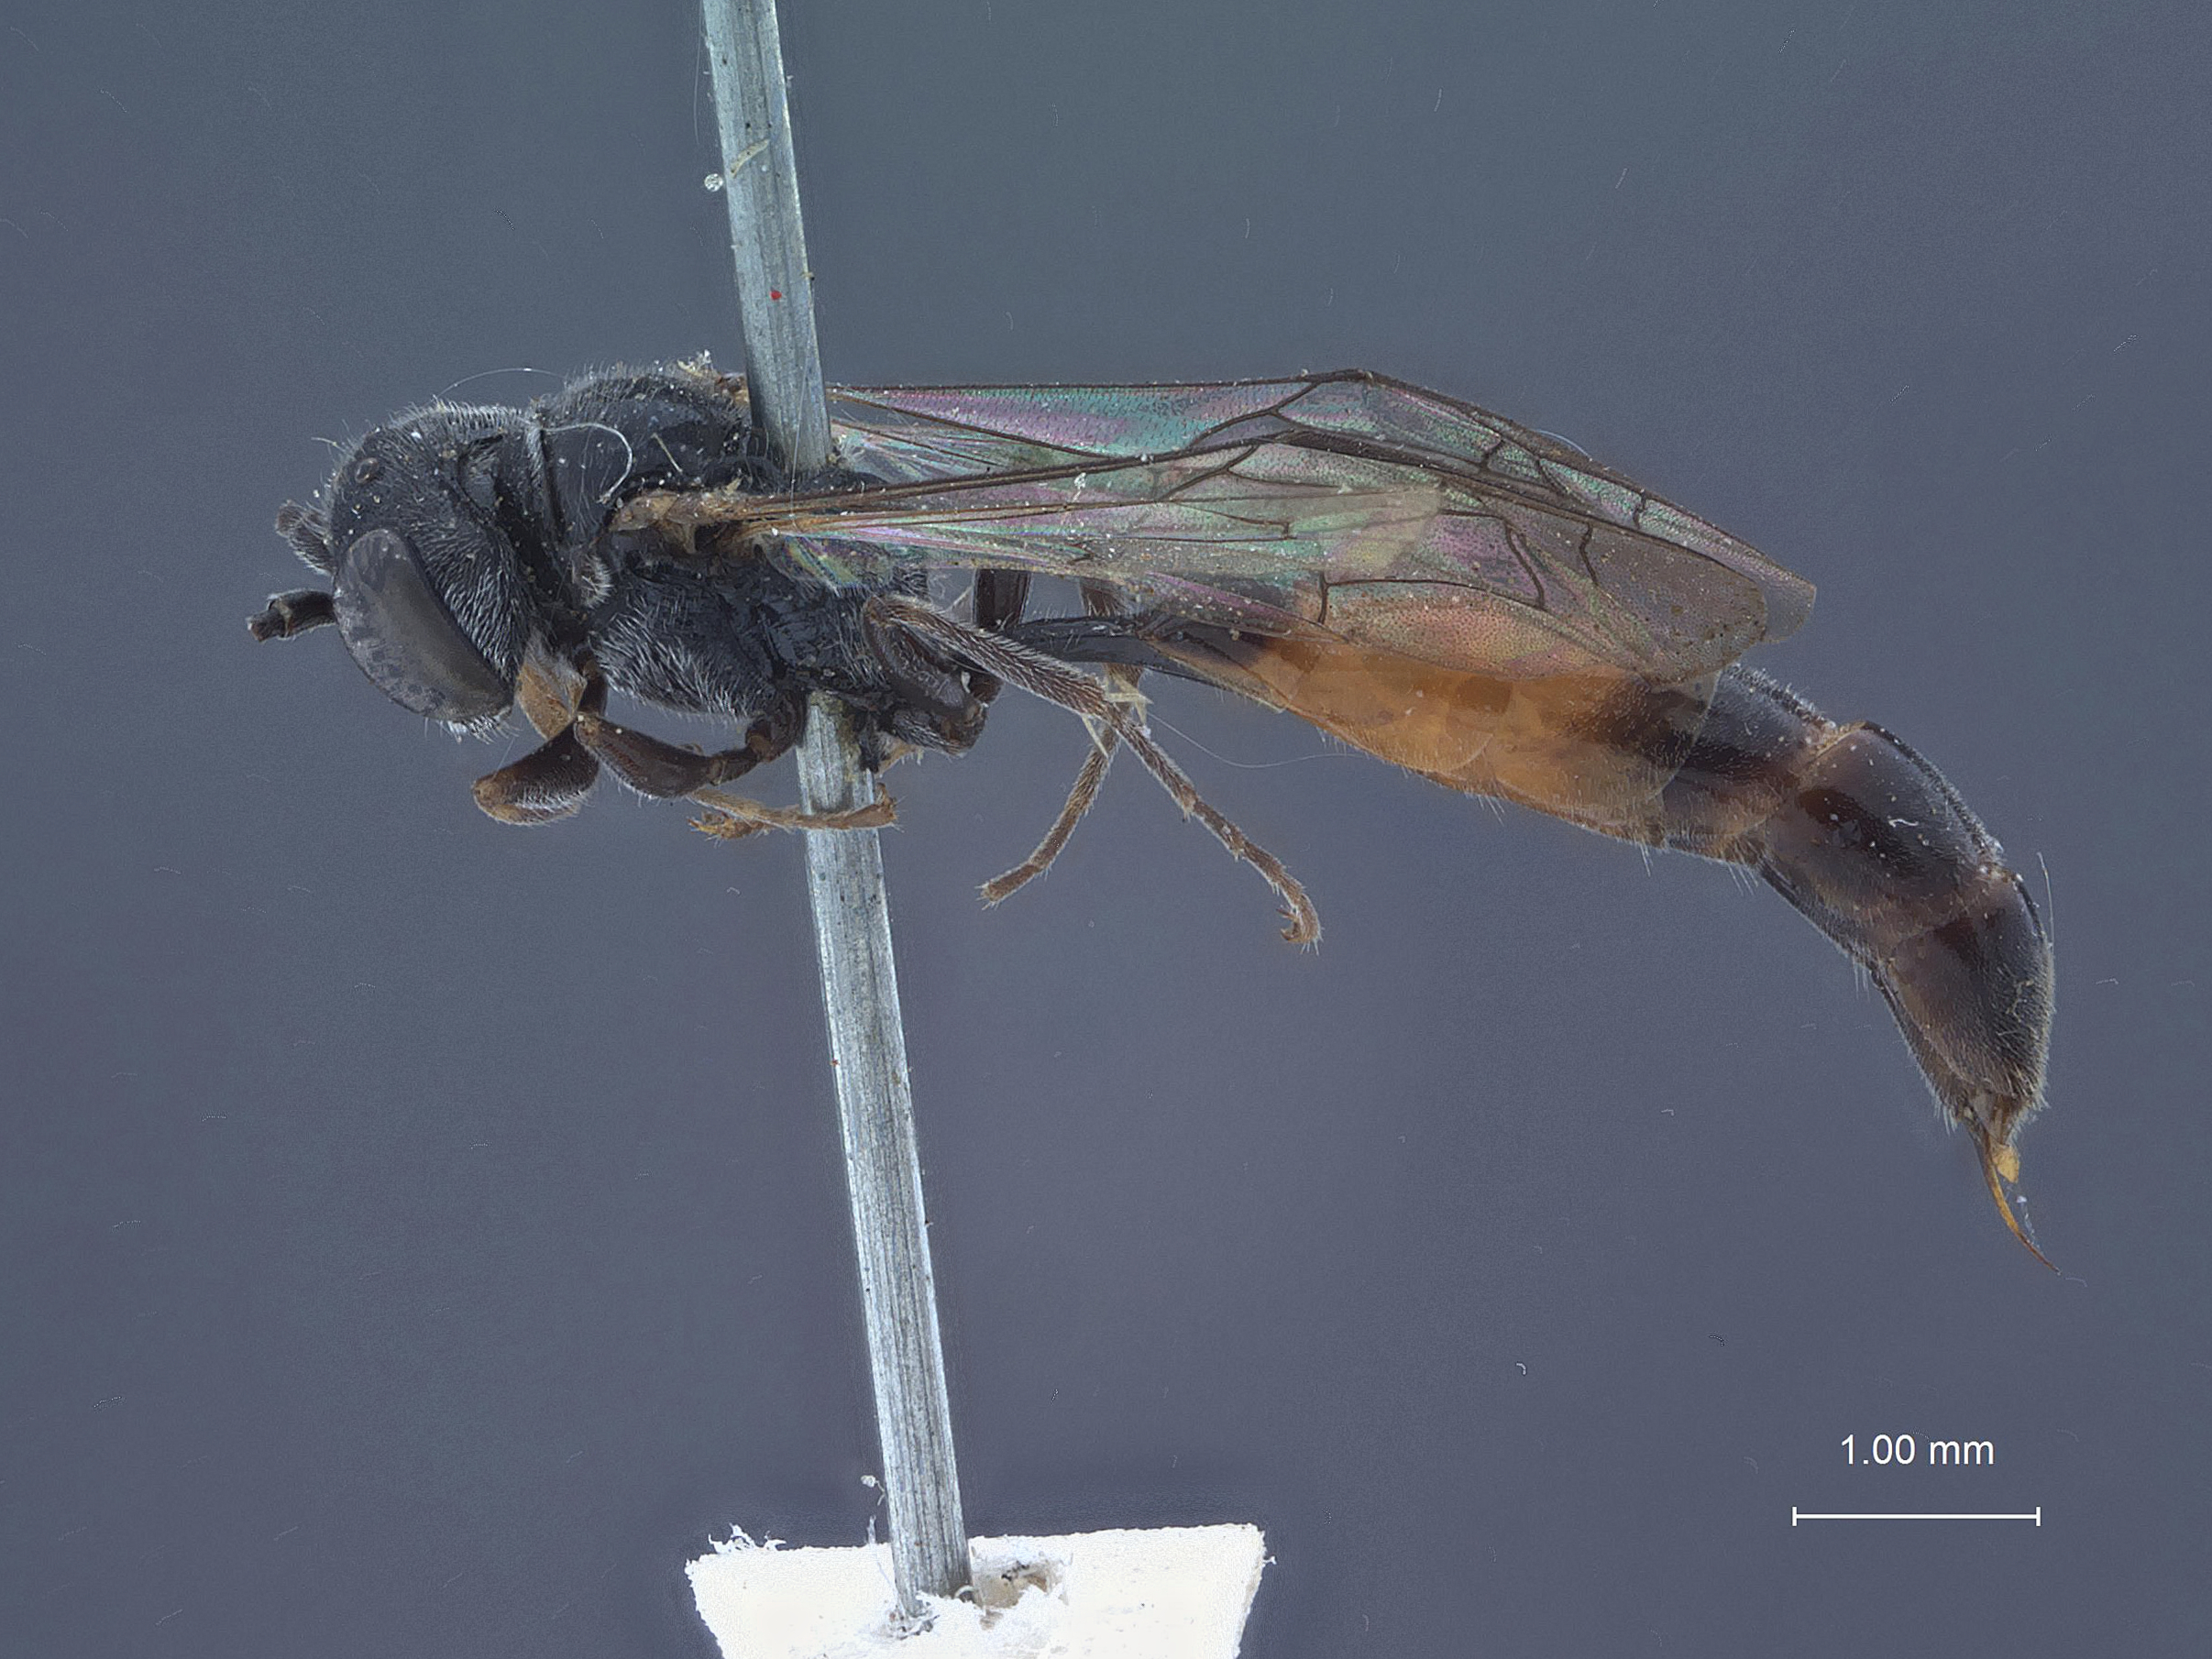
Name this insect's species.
Psen punctifrons
